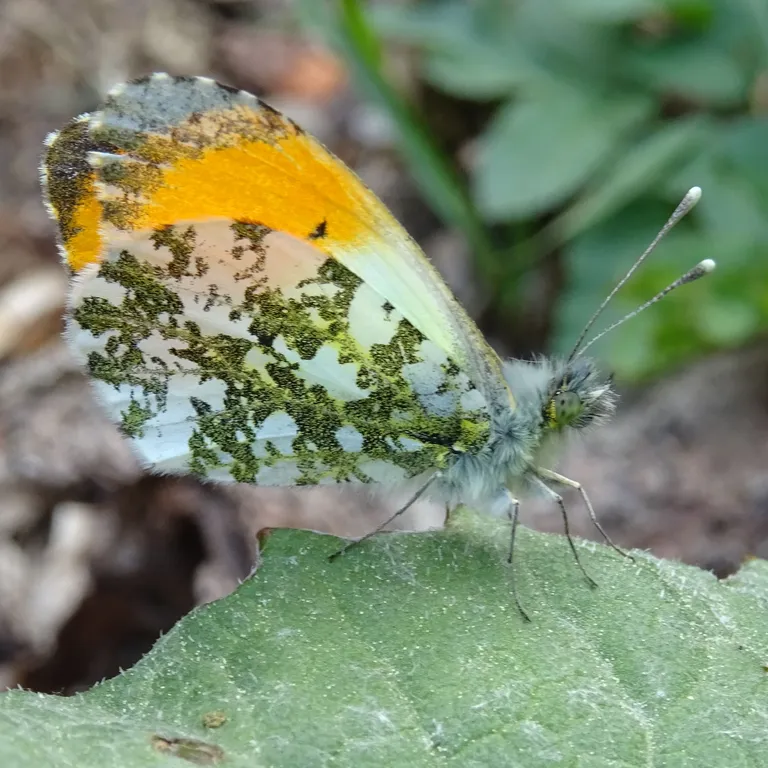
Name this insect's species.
Anthocharis cardamines
